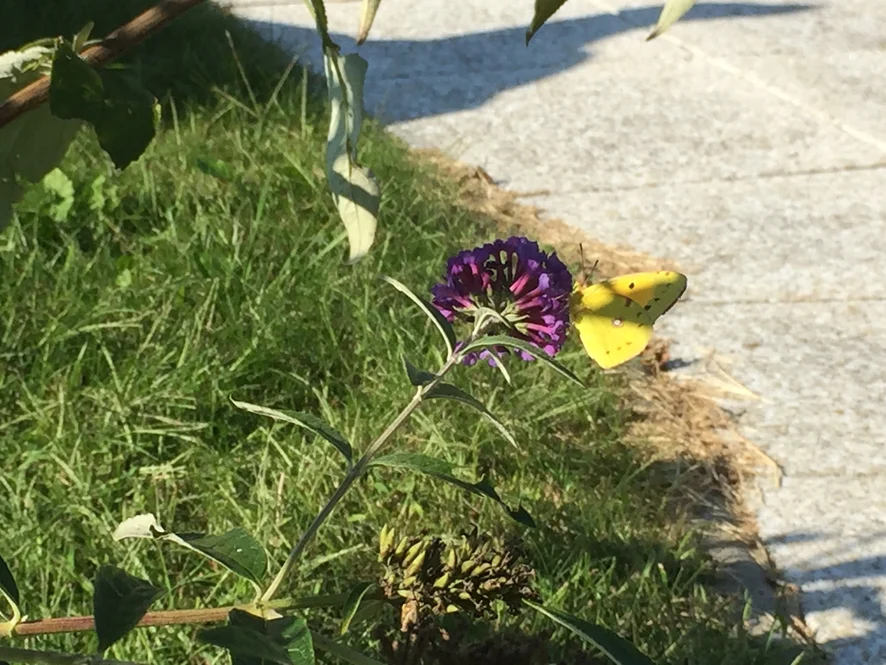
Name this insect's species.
Colias croceus
